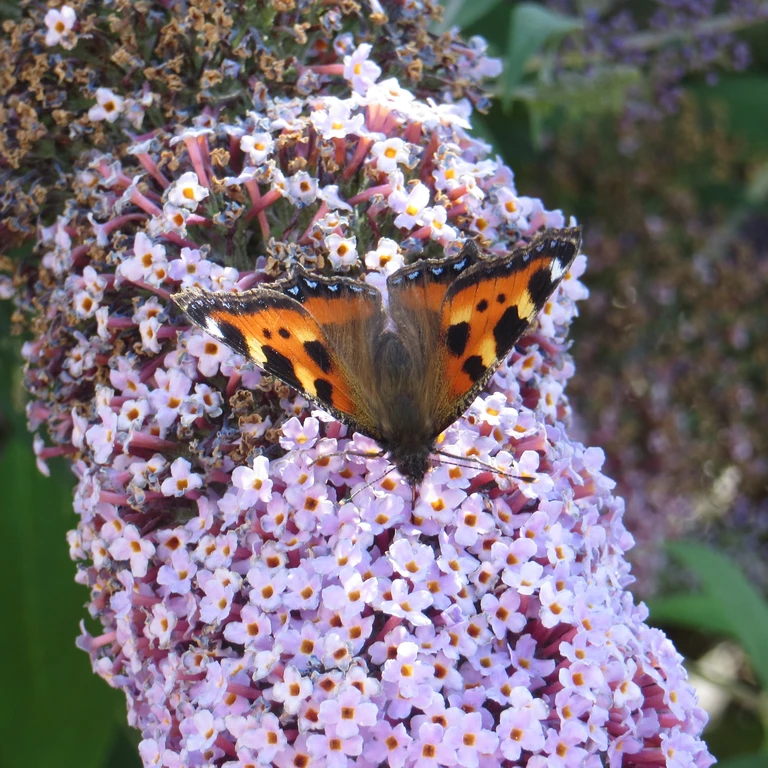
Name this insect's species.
Aglais urticae
